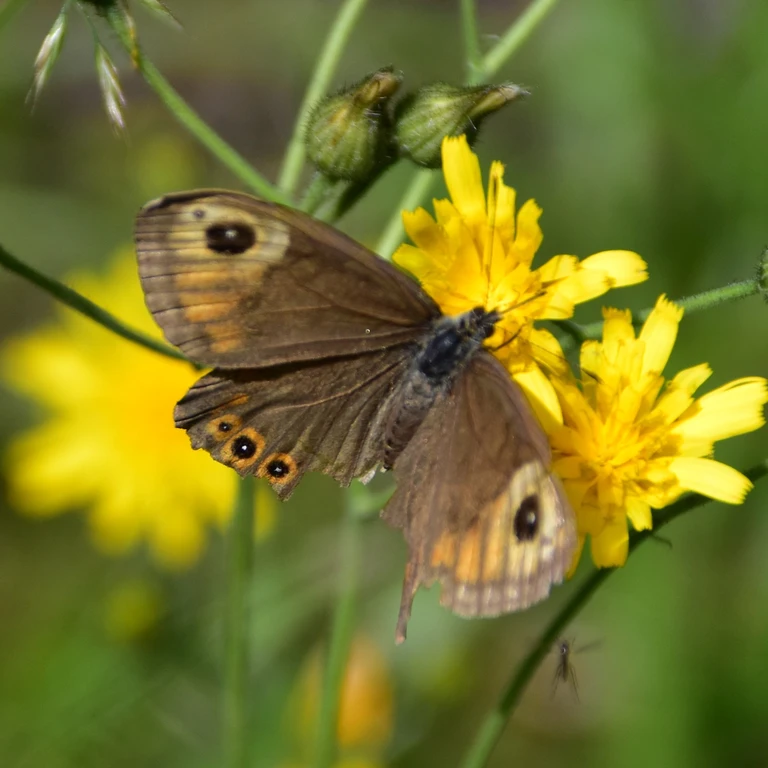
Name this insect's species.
Lasiommata maera (also Pararge maera)
